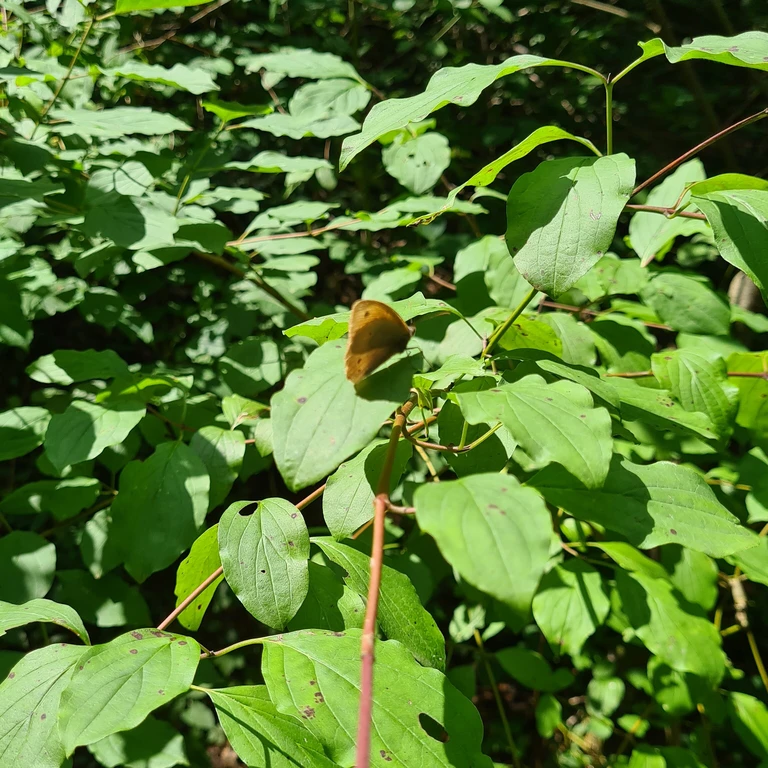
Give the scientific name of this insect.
Maniola jurtina
